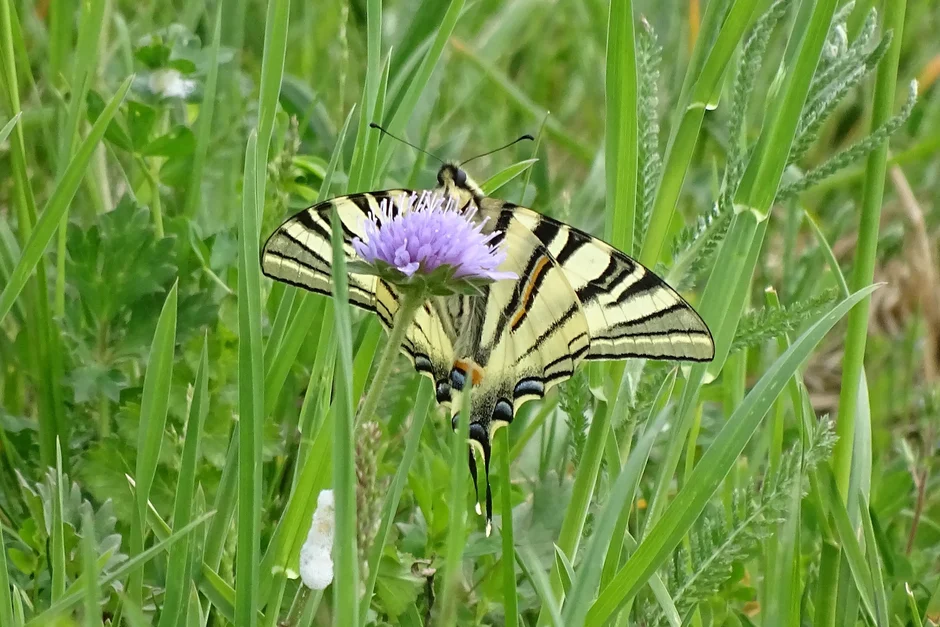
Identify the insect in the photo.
Iphiclides podalirius
